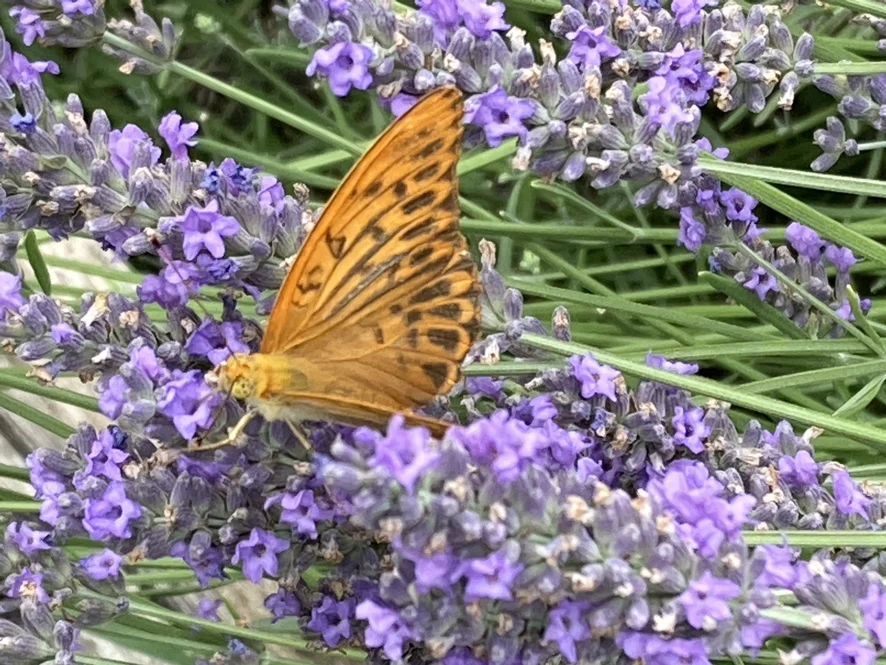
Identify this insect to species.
Argynnis paphia
